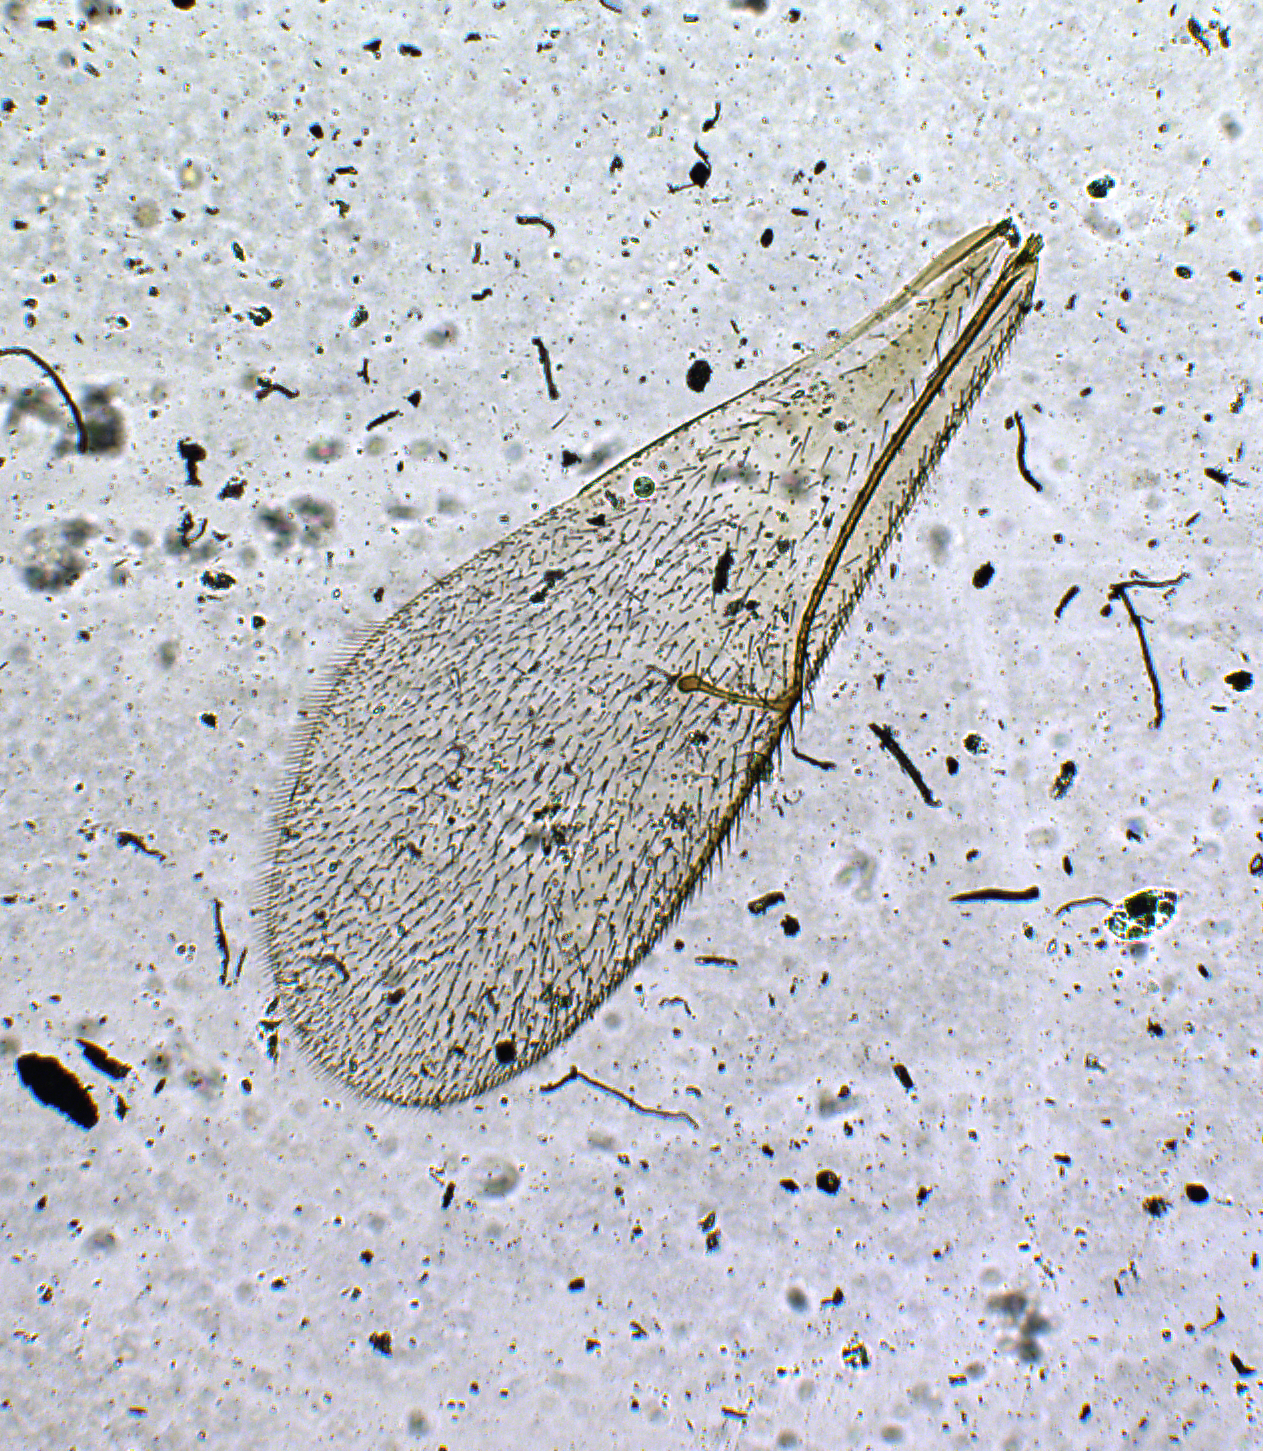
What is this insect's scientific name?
Baryconus bharatus
